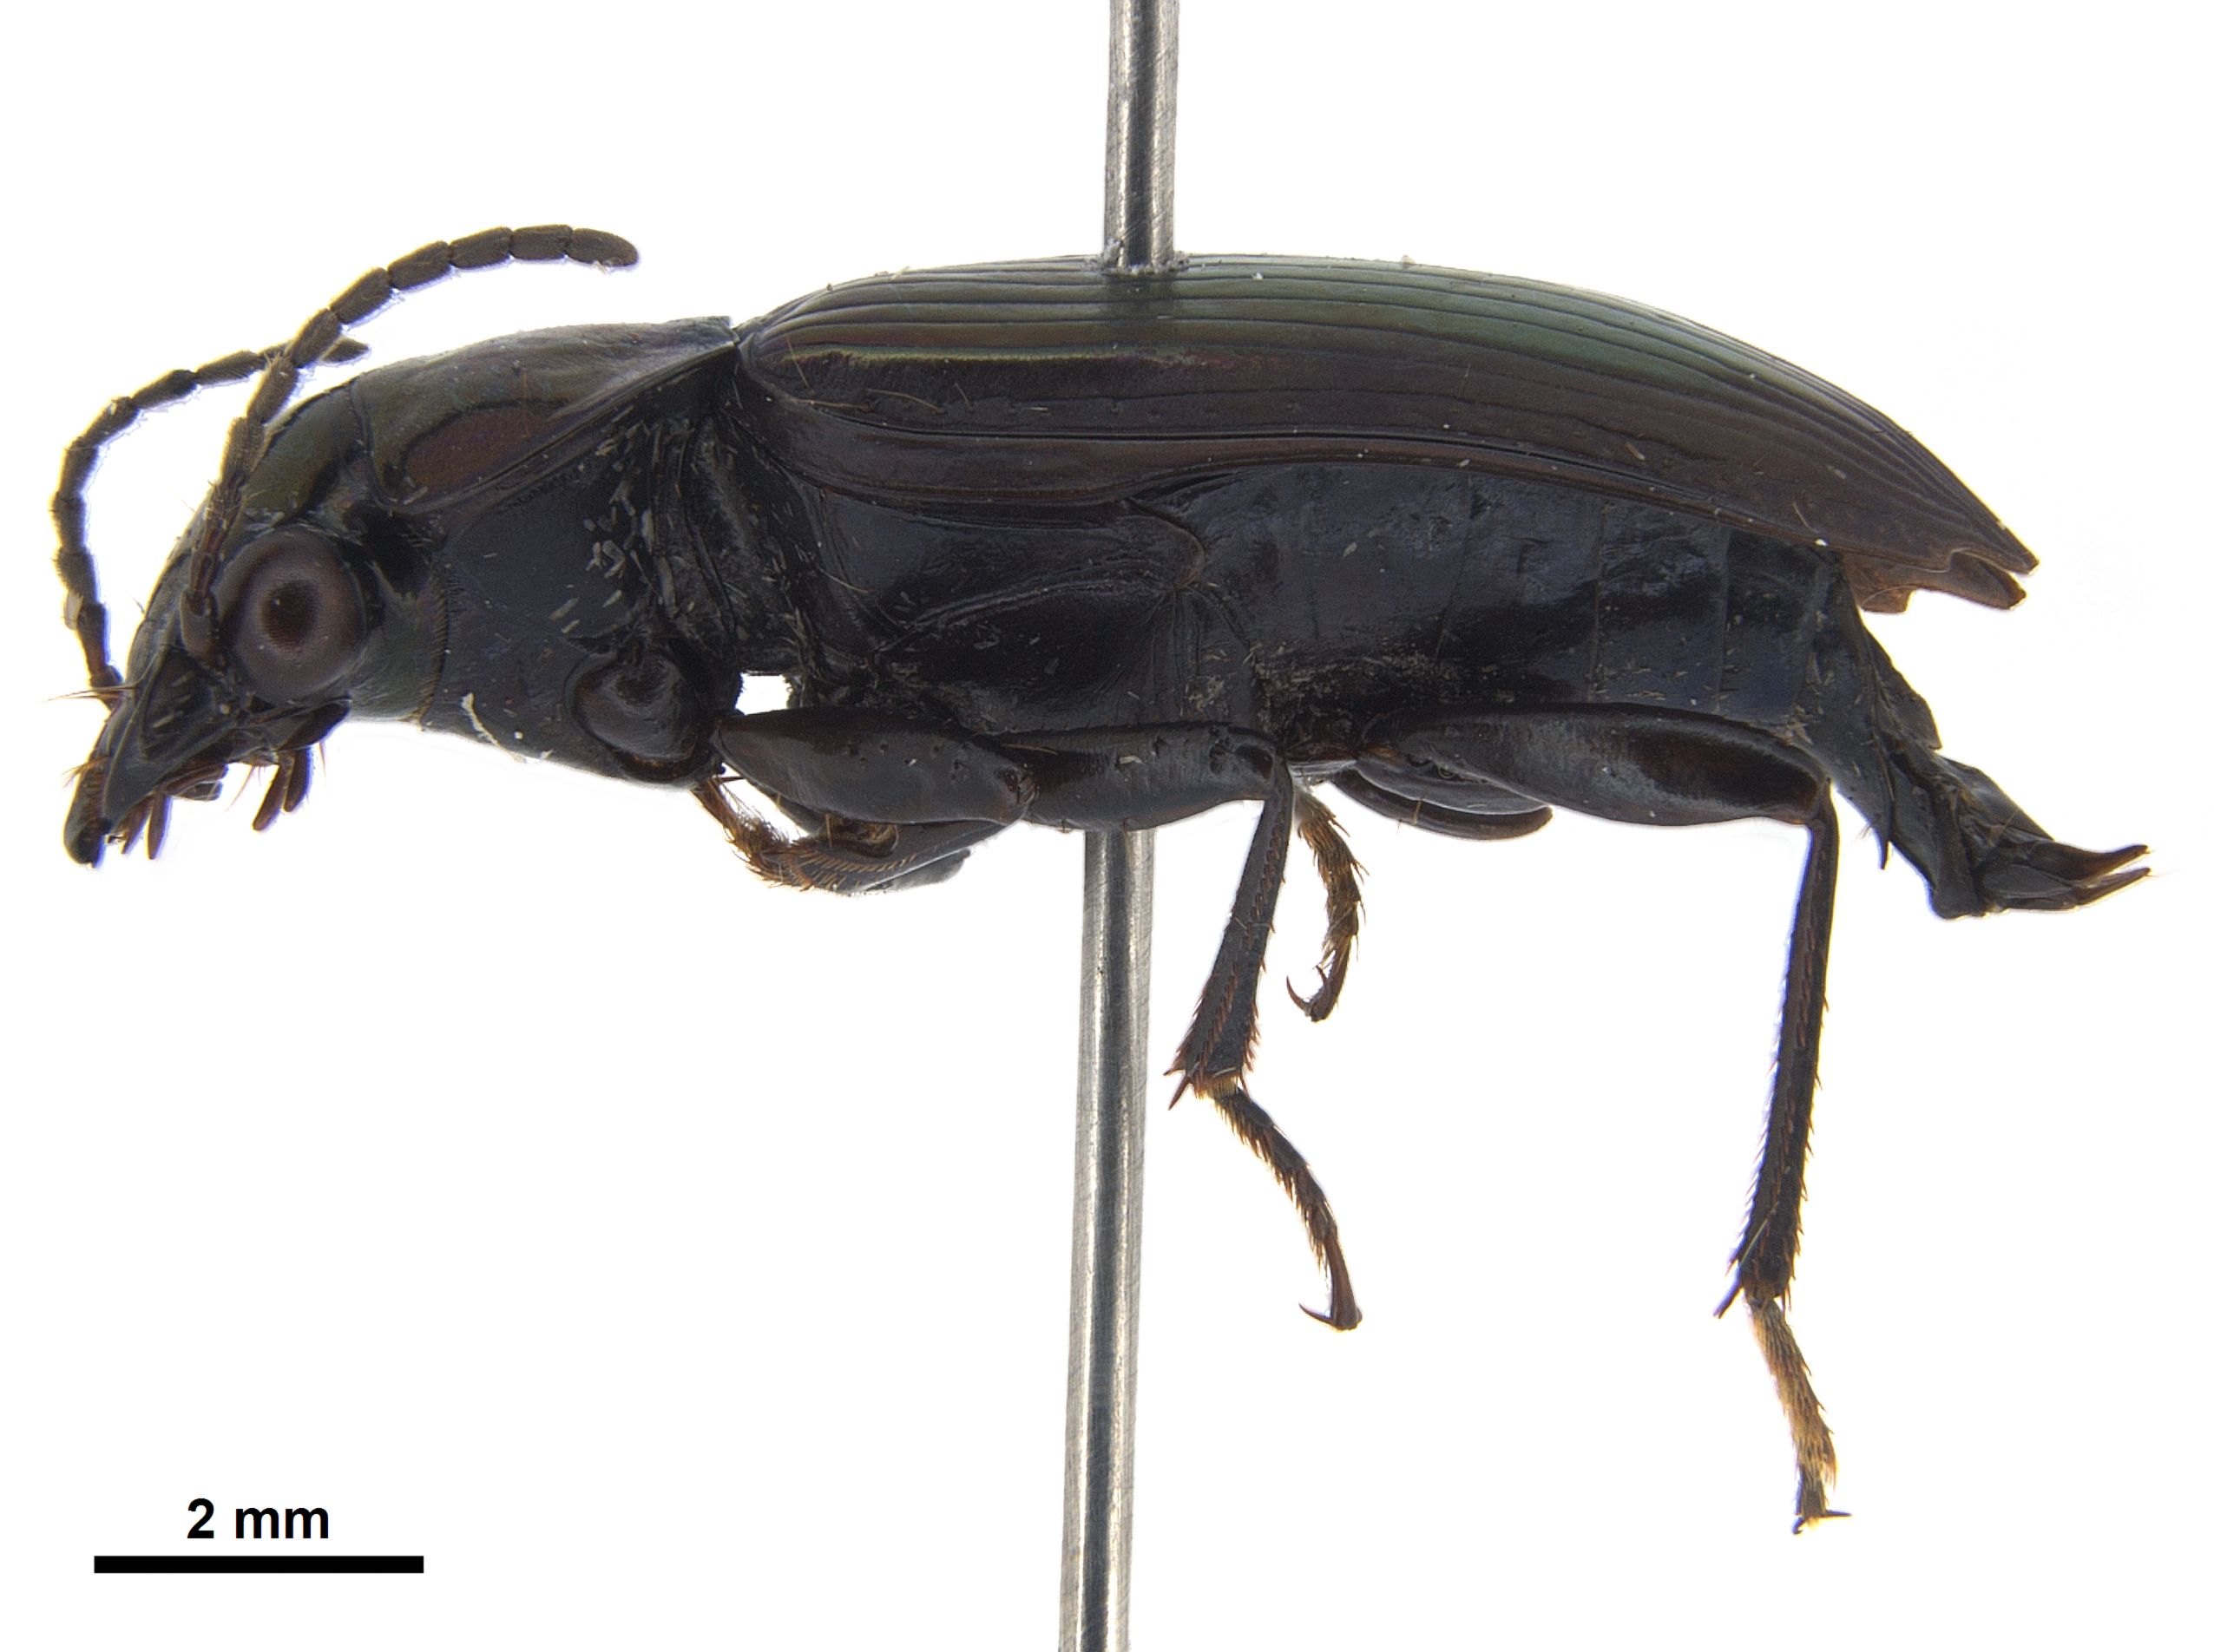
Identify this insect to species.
Notiobia limbipennis
